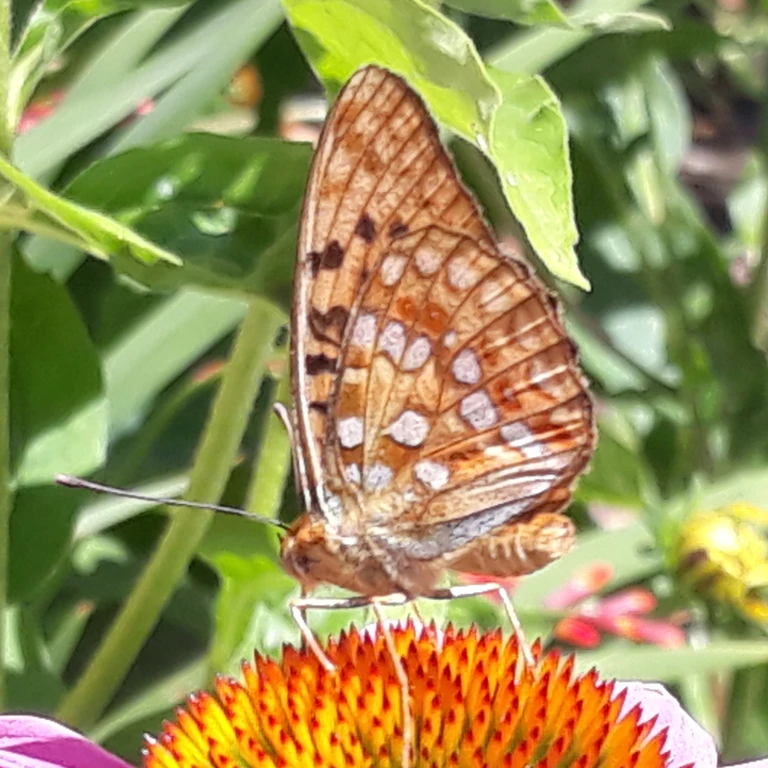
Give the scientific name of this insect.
Fabriciana adippe
